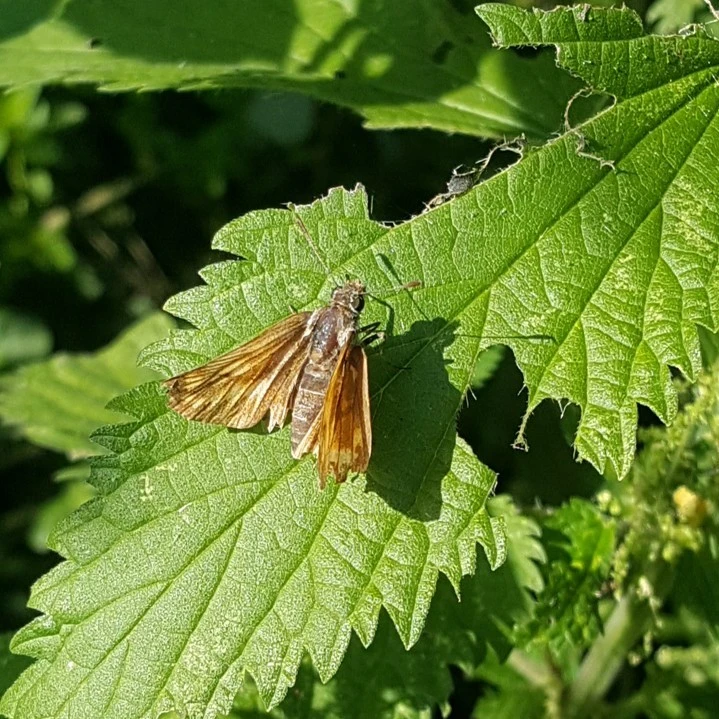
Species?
Ochlodes sylvanus (also Ochlodes venata)
